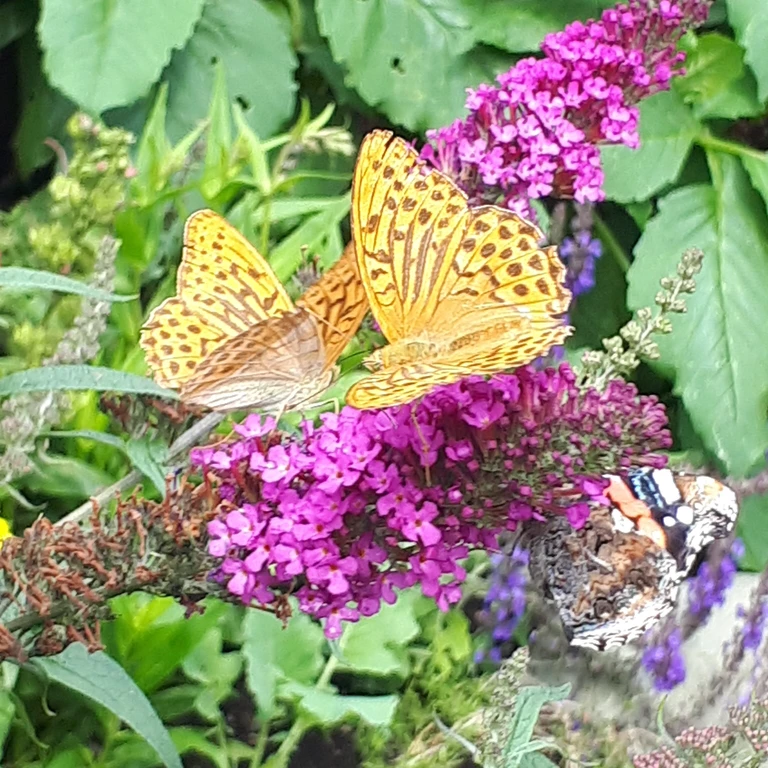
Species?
Argynnis paphia
